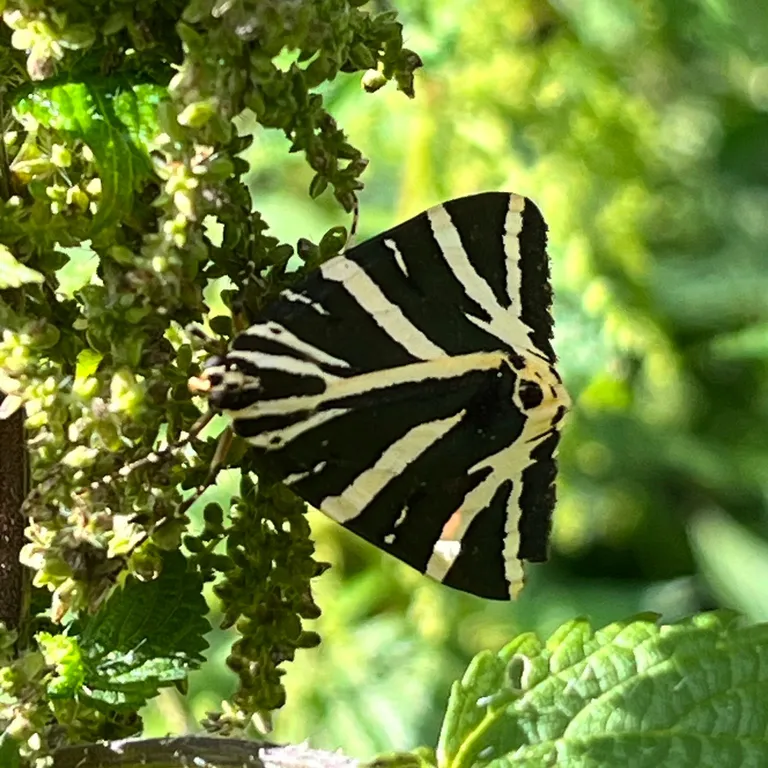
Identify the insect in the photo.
Euplagia quadripunctaria
